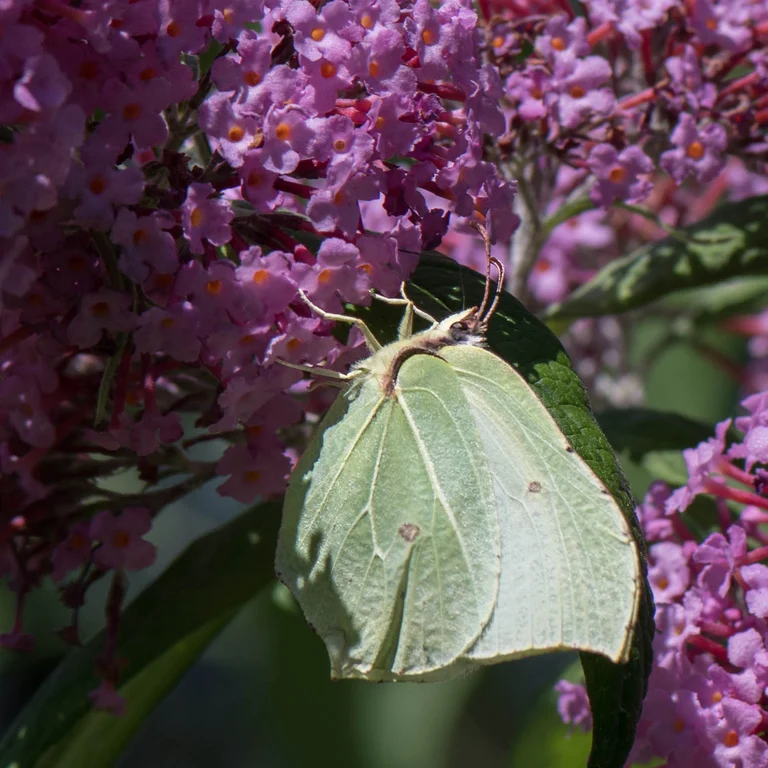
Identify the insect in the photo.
Gonepteryx rhamni
